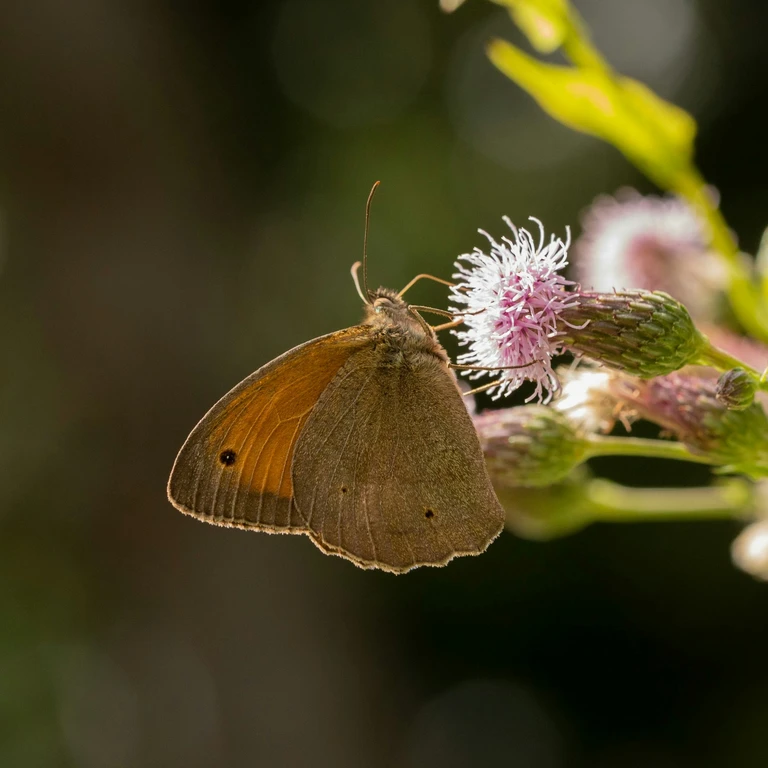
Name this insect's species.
Maniola jurtina
